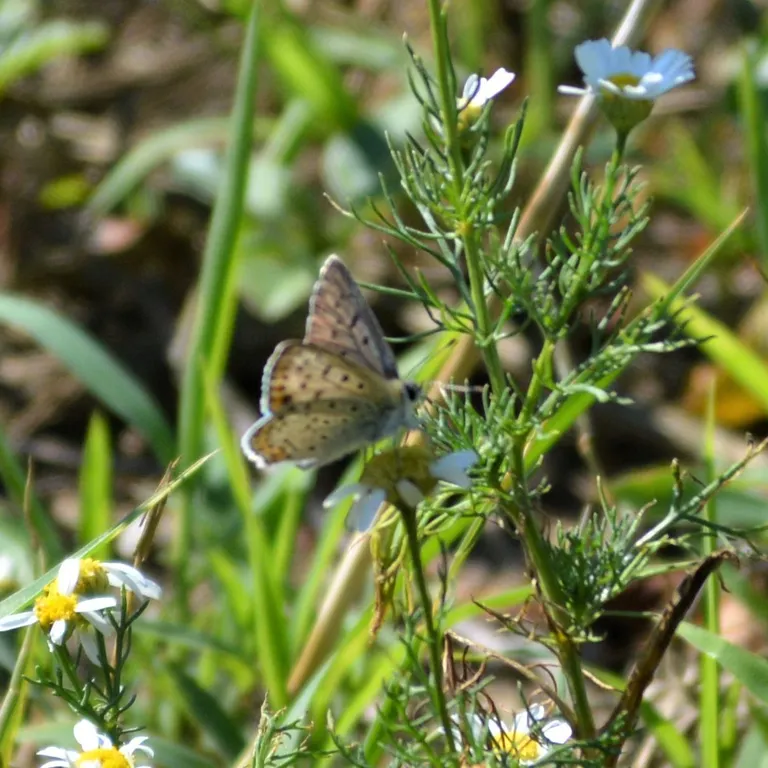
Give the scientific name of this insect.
Lycaena tityrus (also Loweia tityrus)
